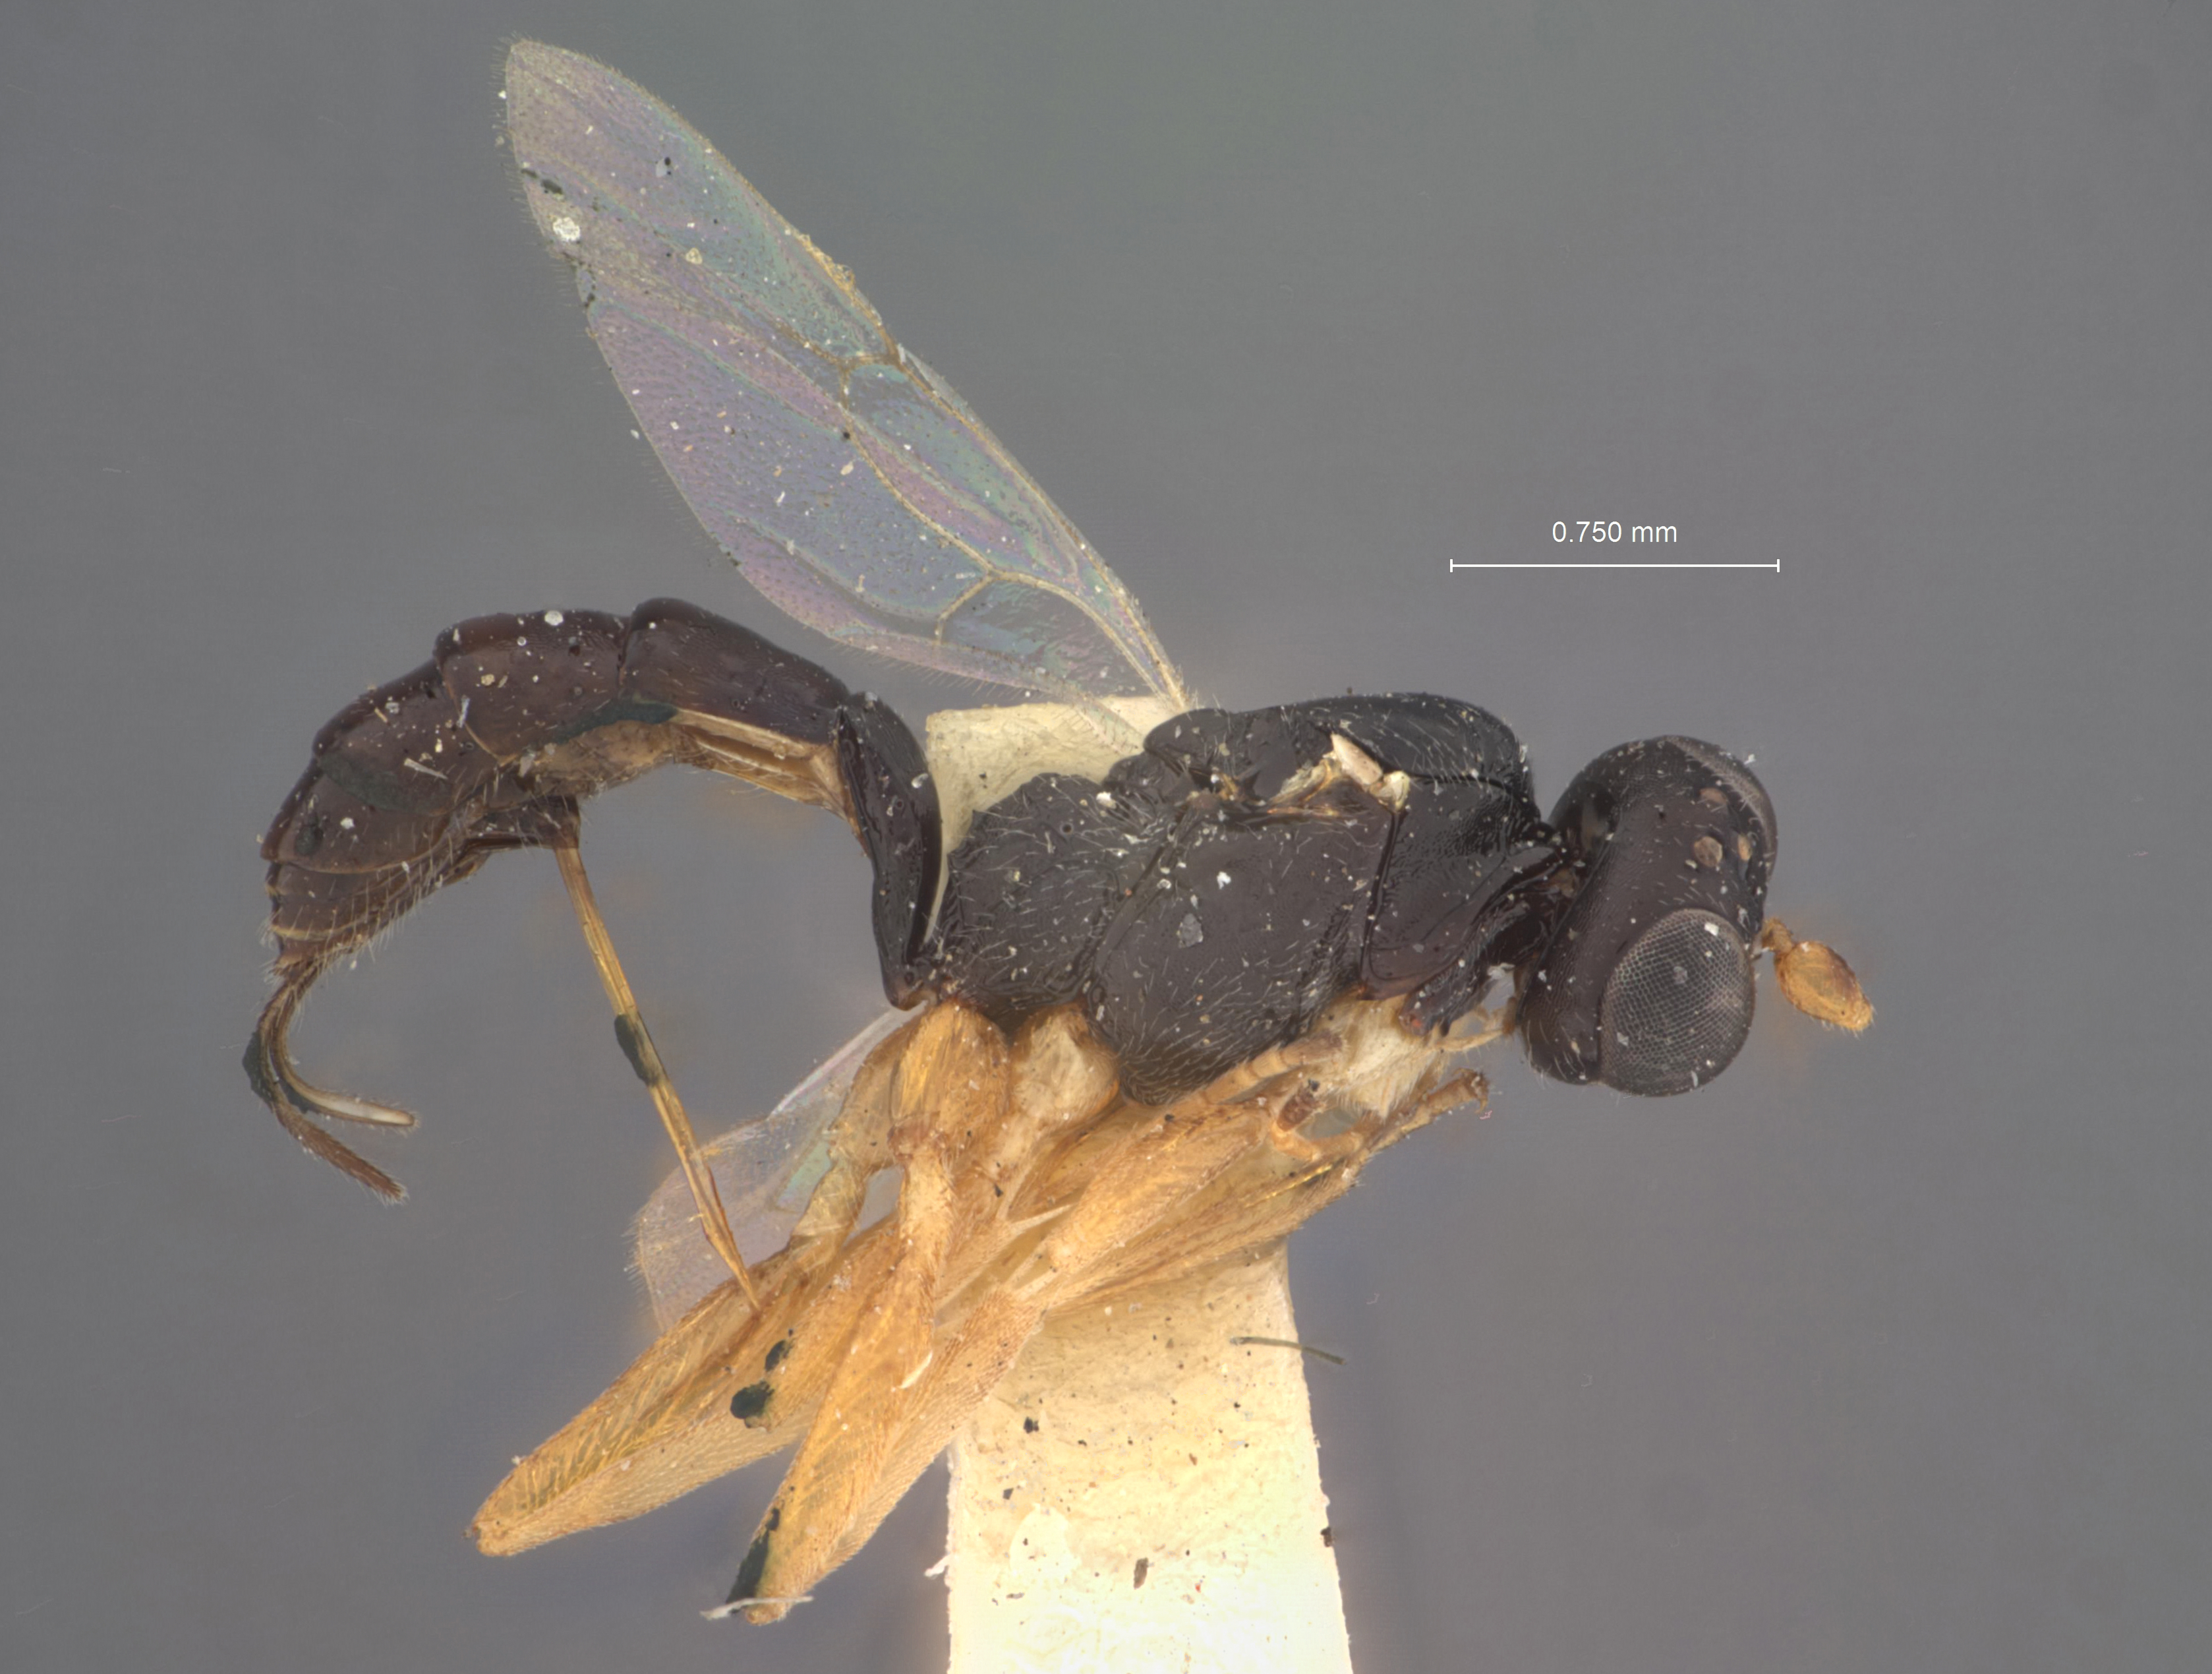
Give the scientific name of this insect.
Hemiteles lycaenae
